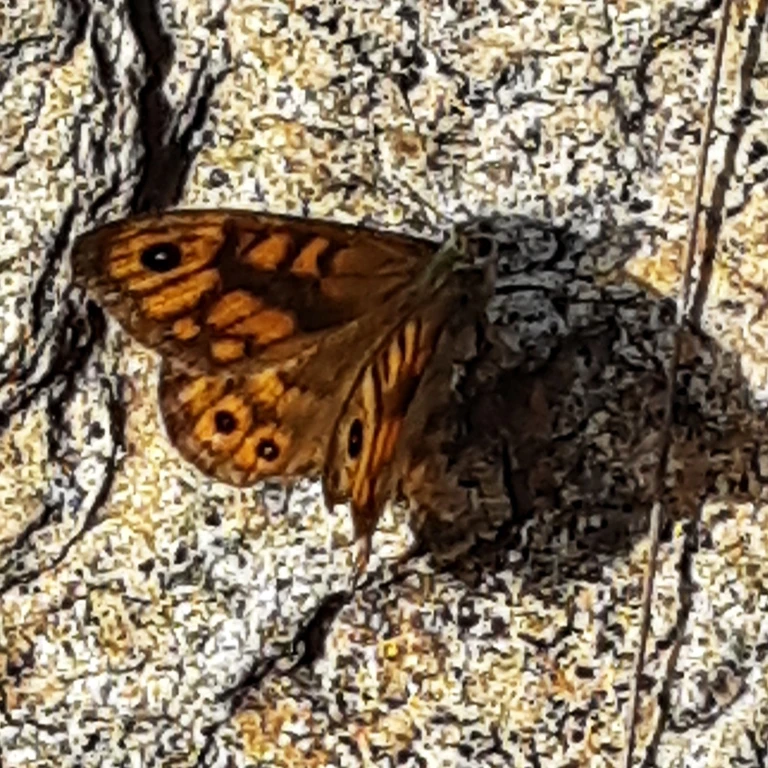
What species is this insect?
Lasiommata megera (also Pararge megera)
